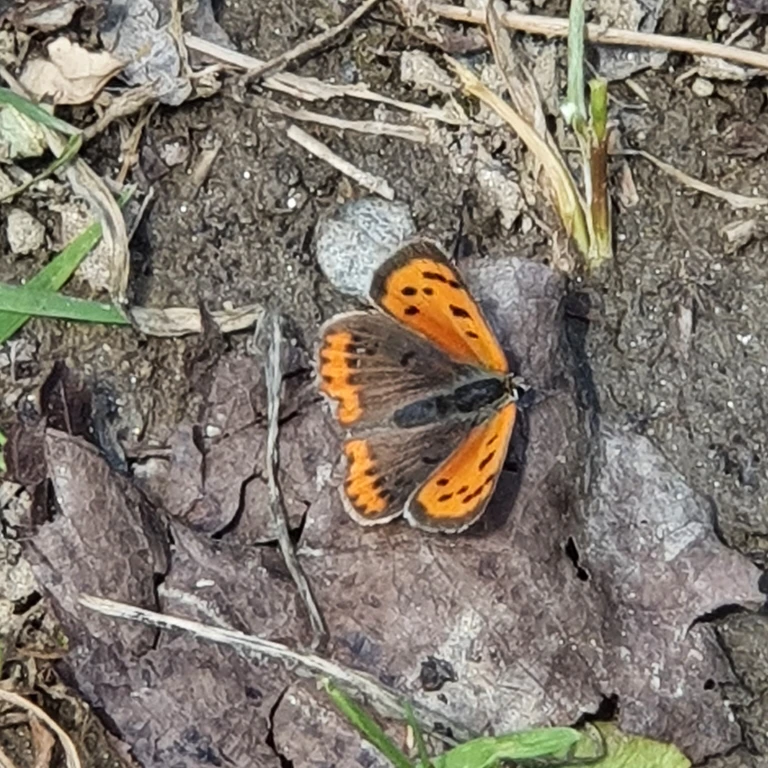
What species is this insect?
Lycaena phlaeas
